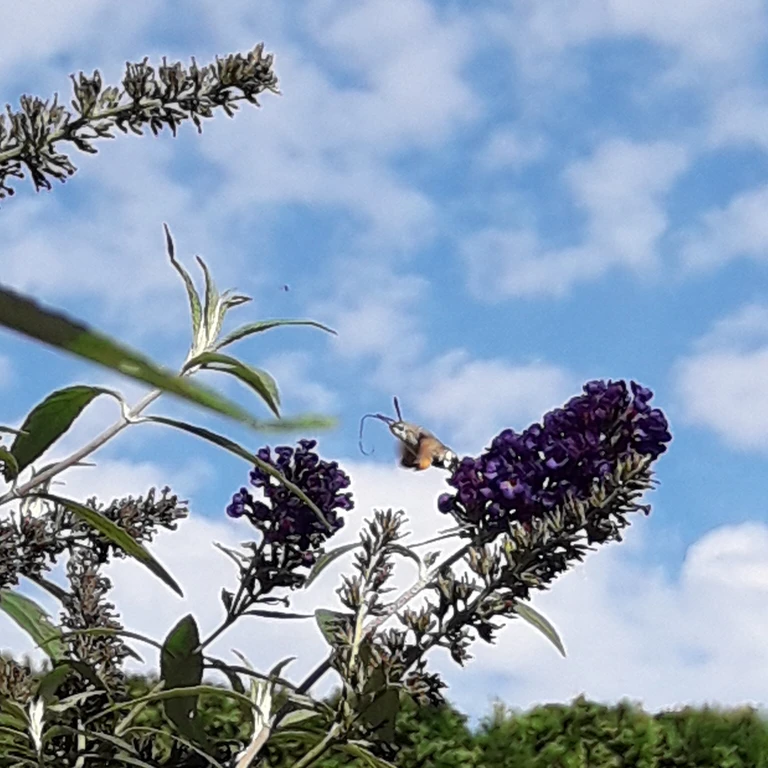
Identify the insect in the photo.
Macroglossum stellatarum
